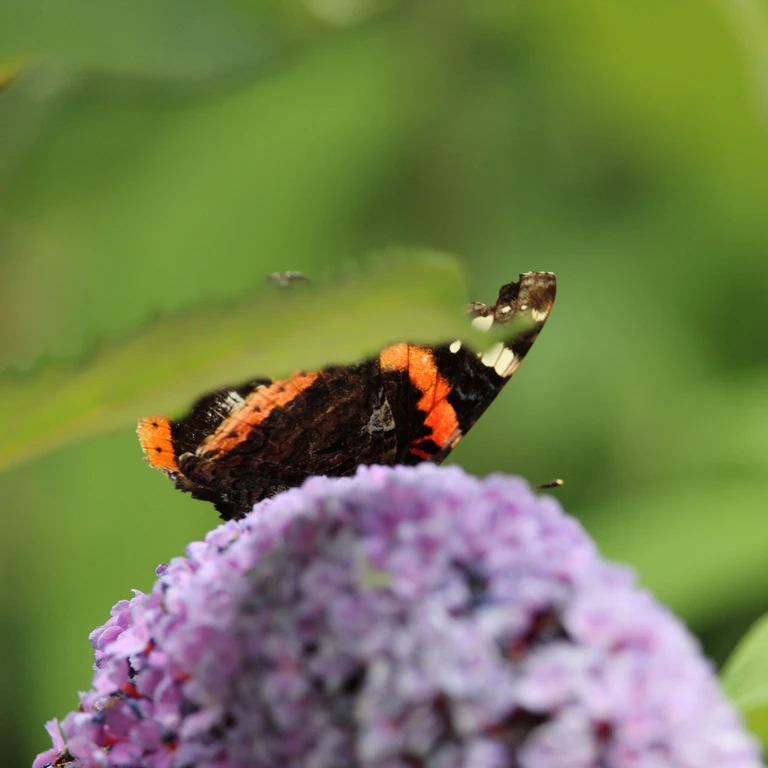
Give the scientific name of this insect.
Vanessa atalanta
